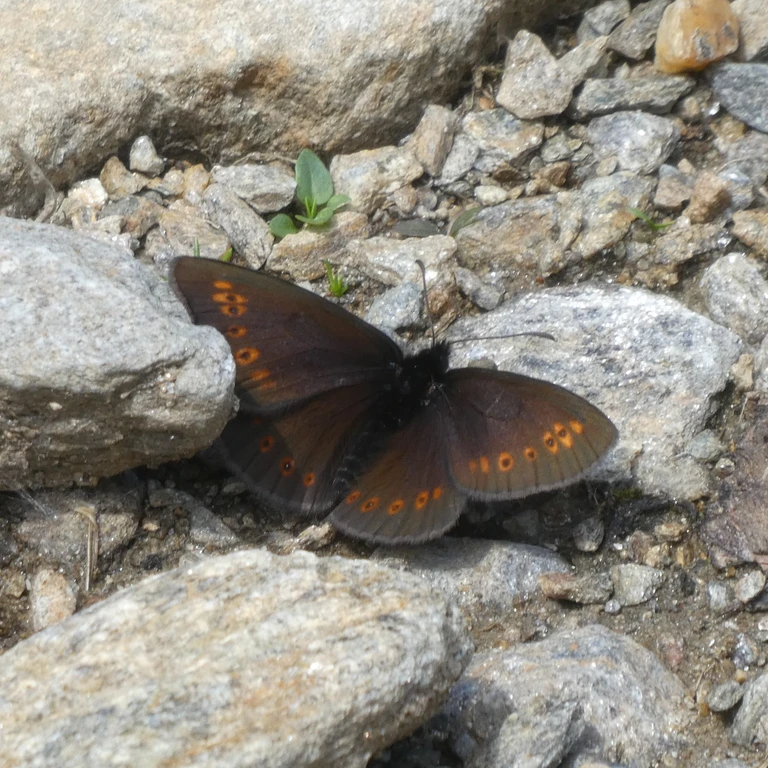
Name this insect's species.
Erebia alberganus
